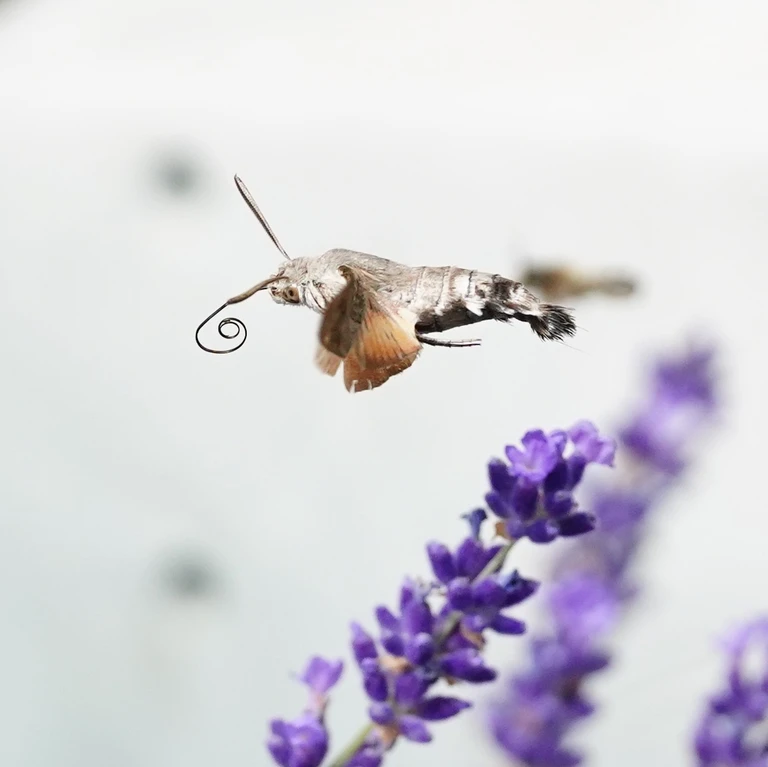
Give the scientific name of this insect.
Macroglossum stellatarum
